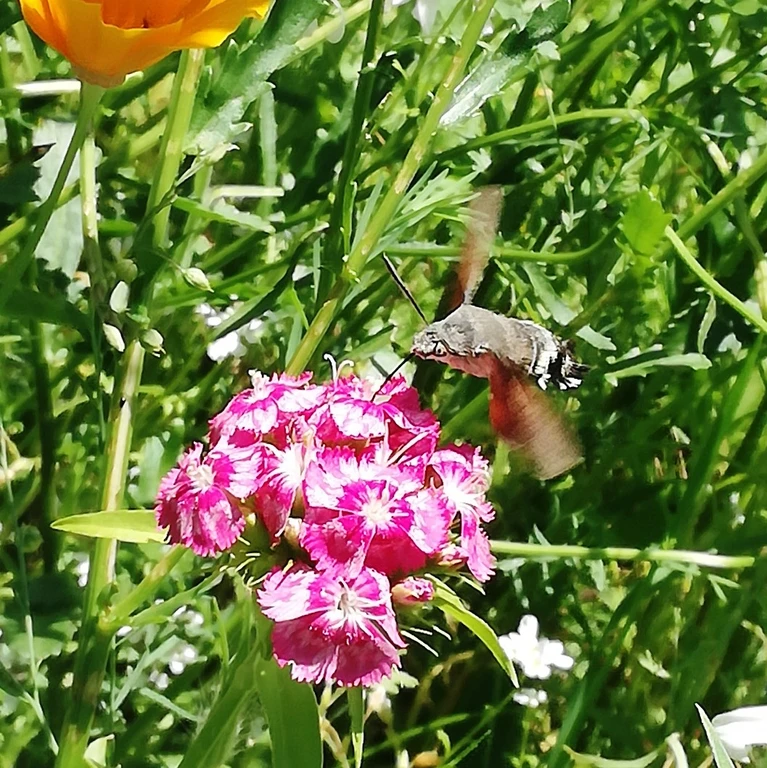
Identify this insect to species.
Macroglossum stellatarum
